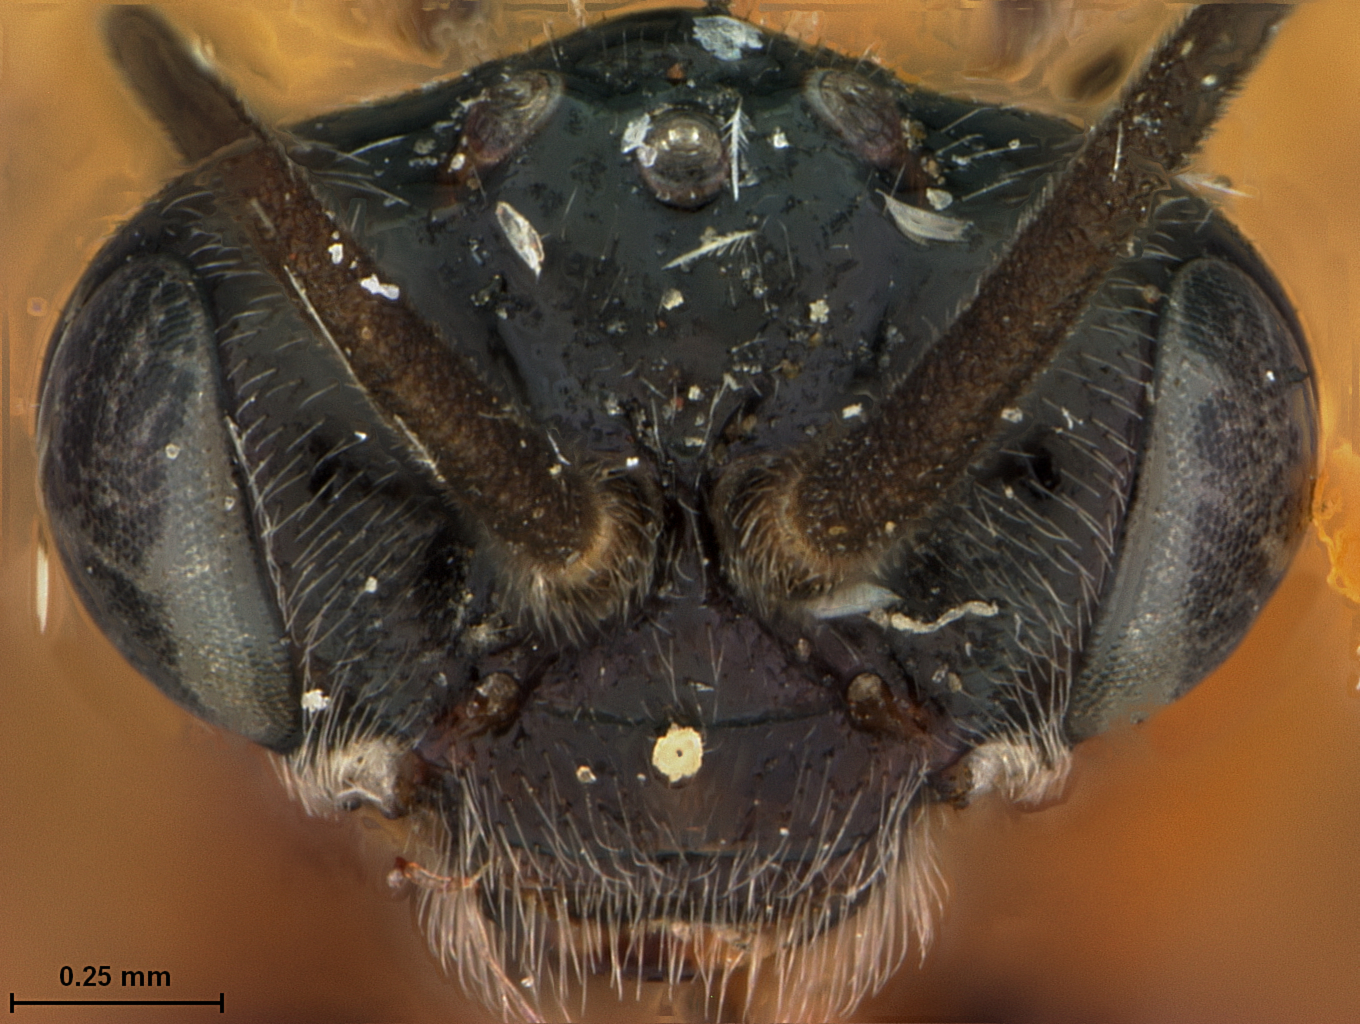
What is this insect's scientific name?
Sphacophilus albicosta
